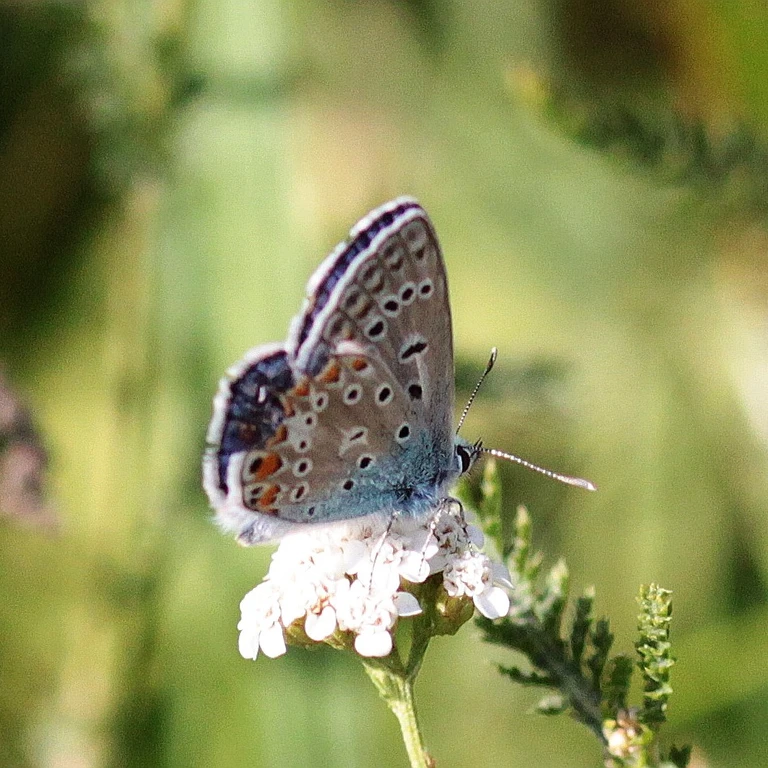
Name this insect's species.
Polyommatus icarus
